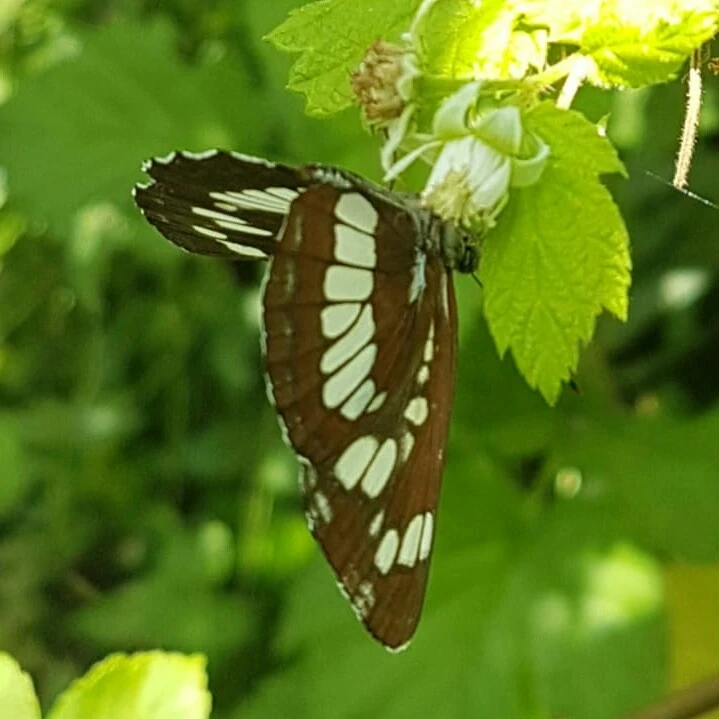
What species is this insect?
Neptis rivularis
